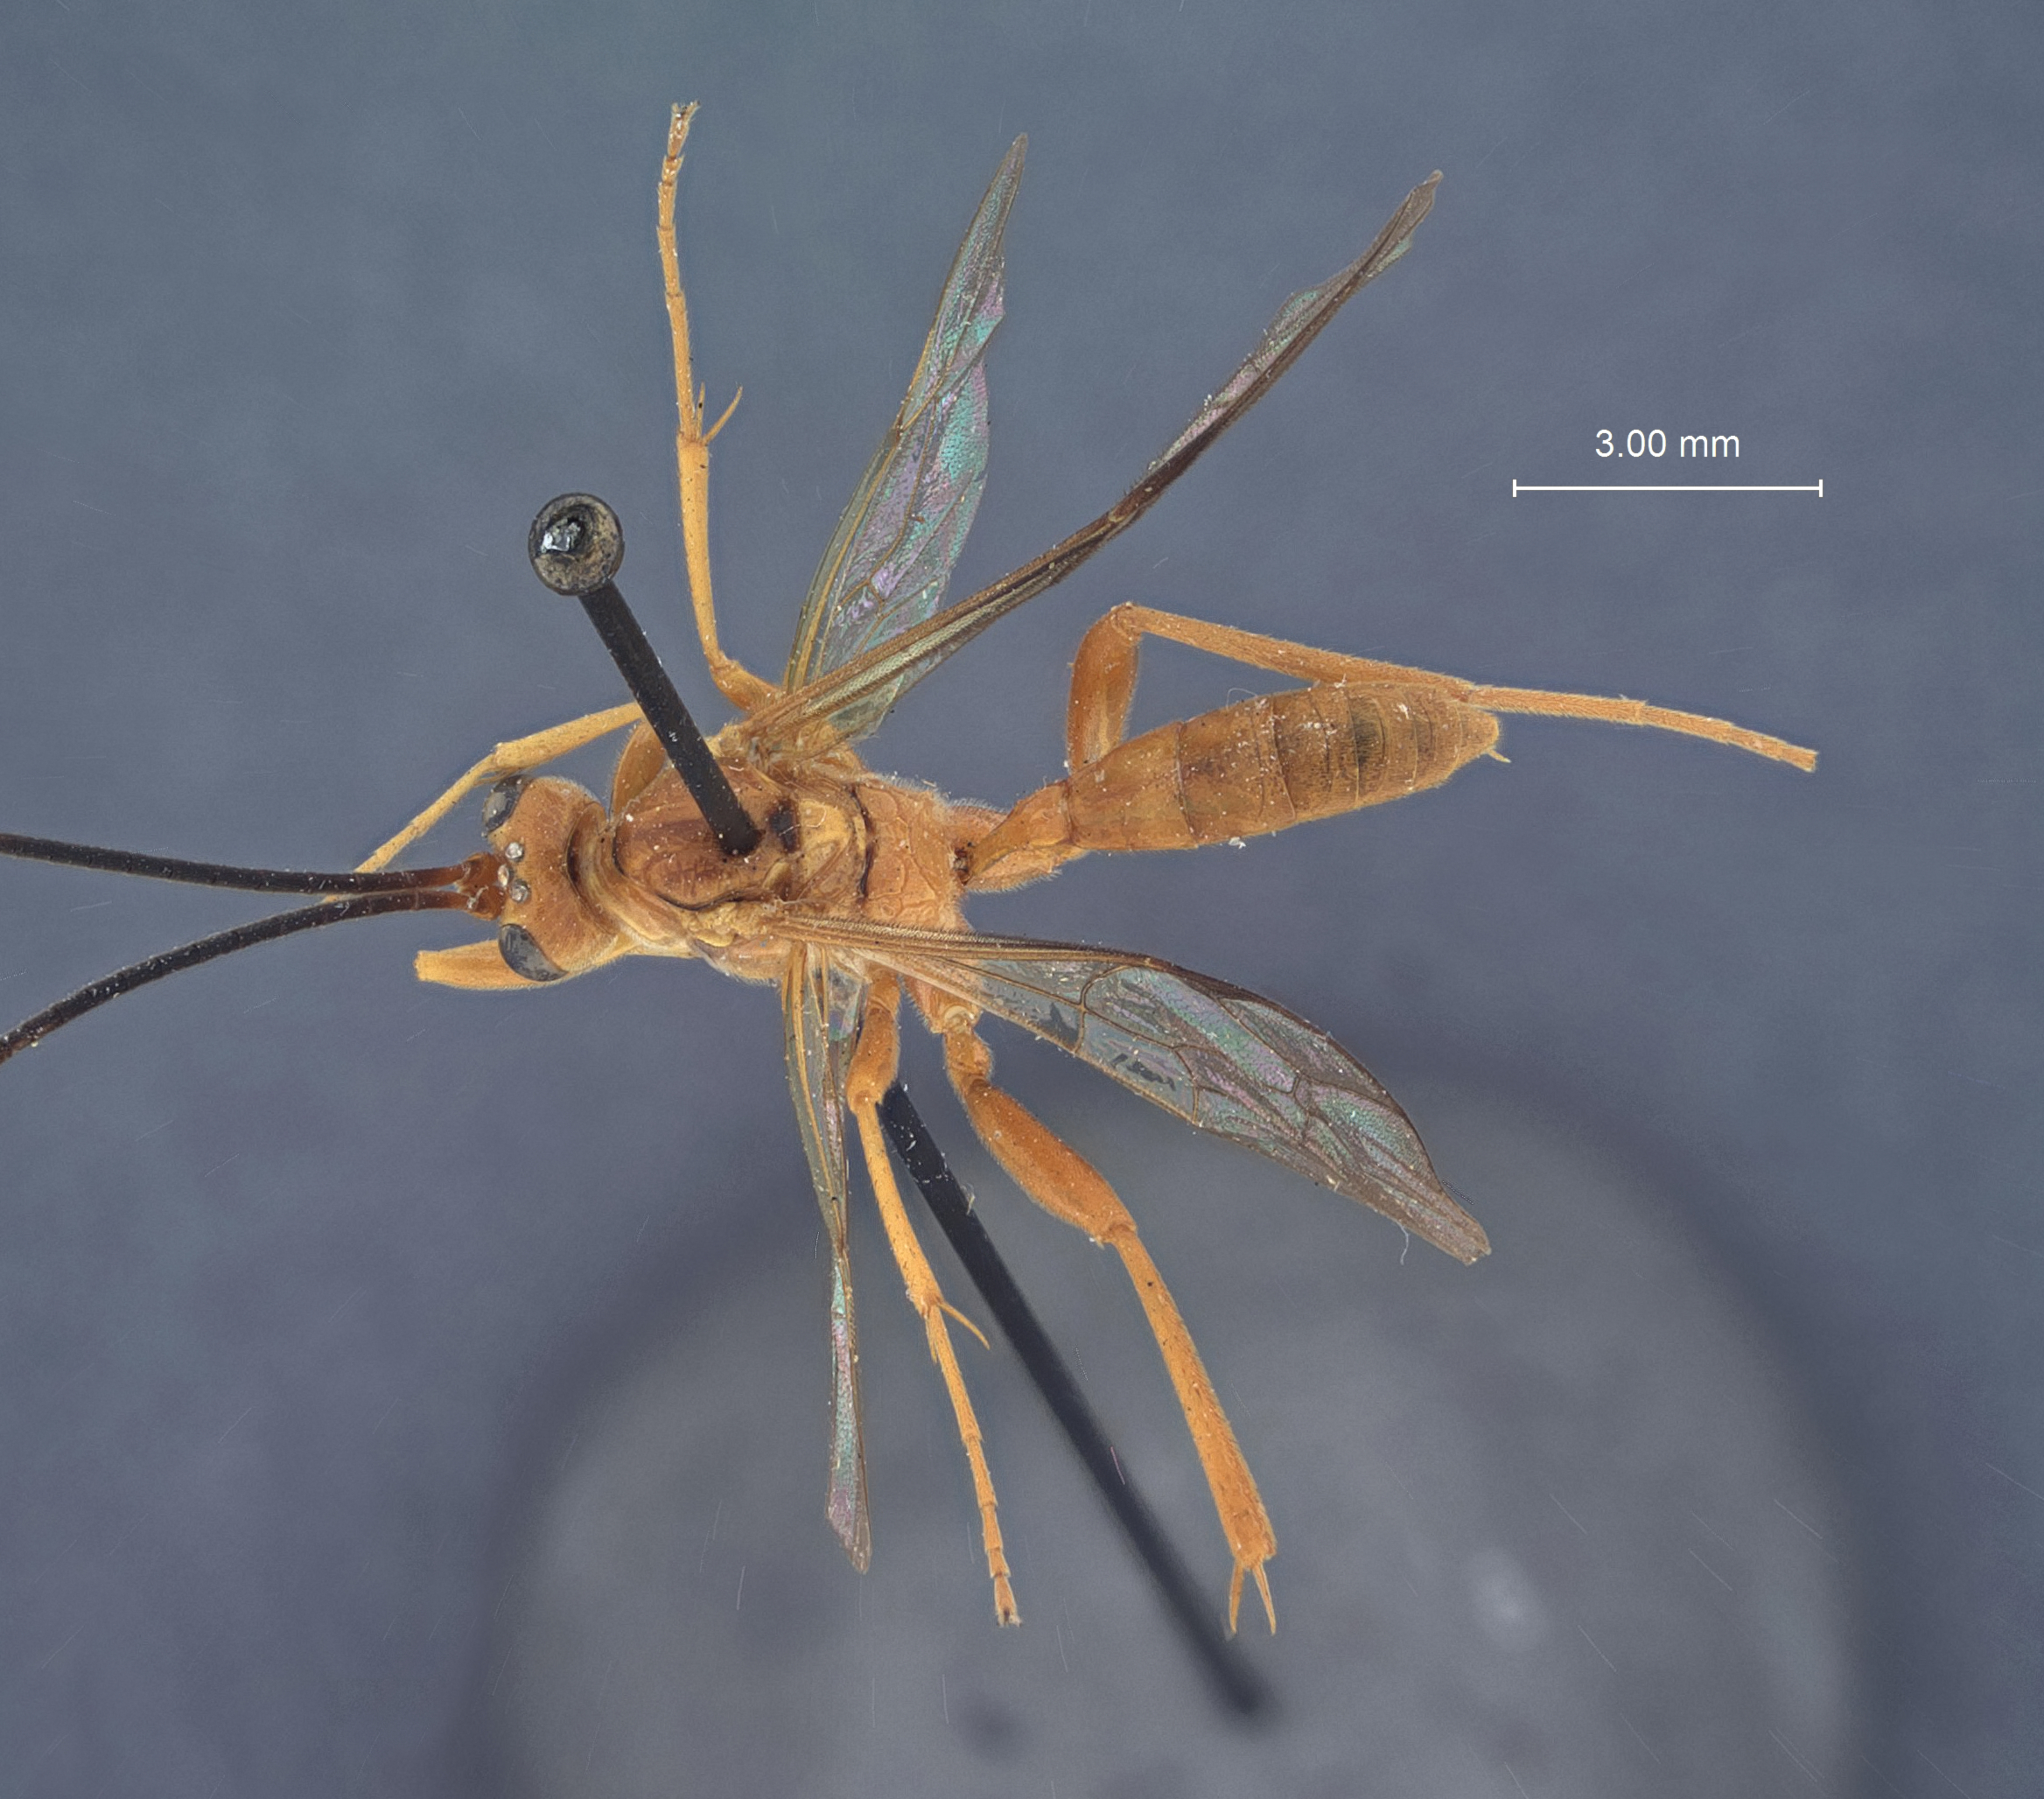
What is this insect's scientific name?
Phygadeuon pallescens
